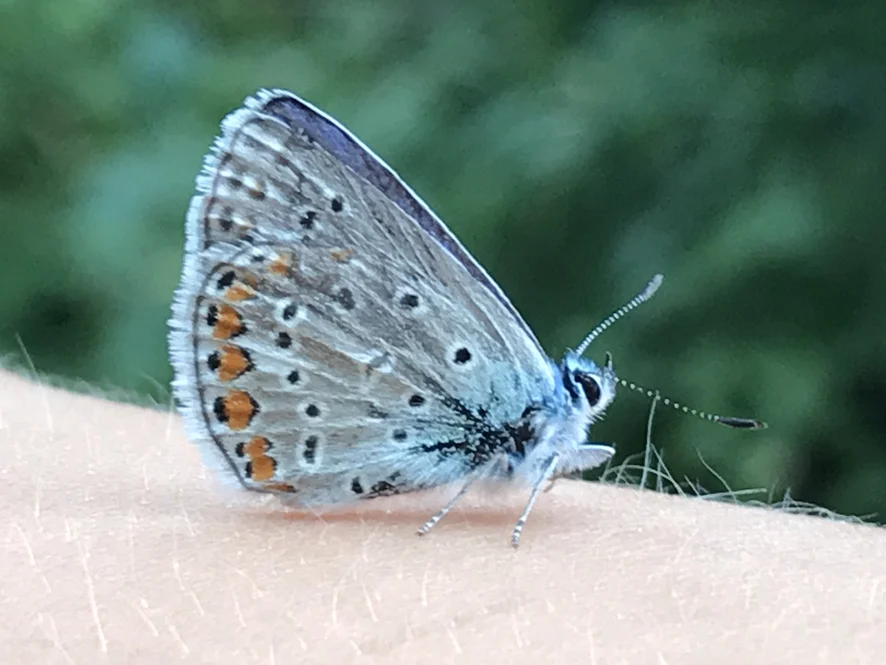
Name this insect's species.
Polyommatus icarus
